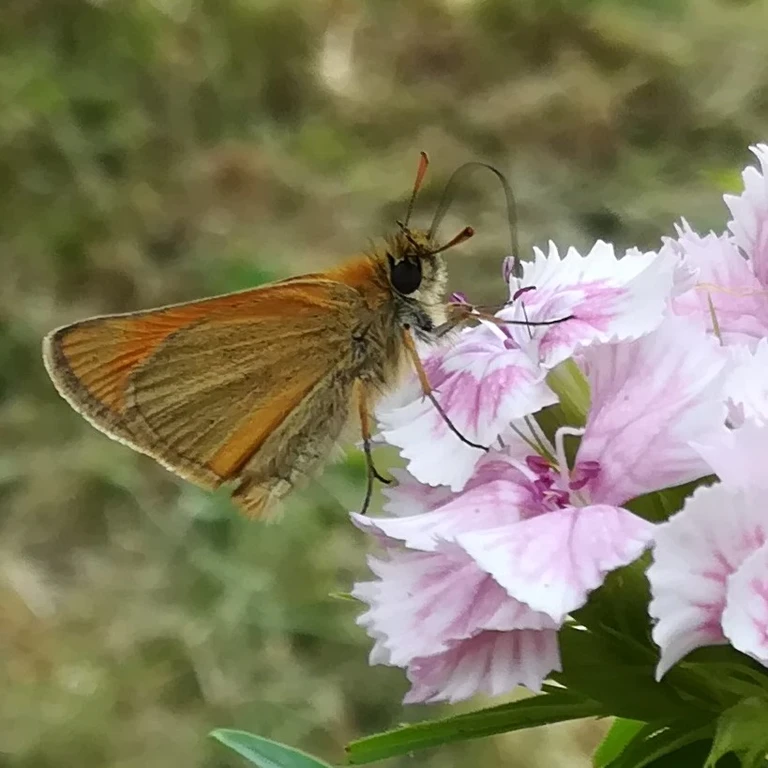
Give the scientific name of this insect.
Thymelicus sylvestris
